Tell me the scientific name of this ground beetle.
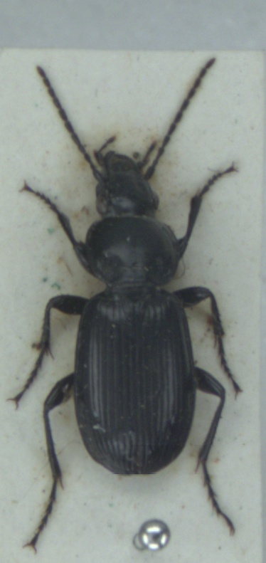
Pterostichus aethiops
